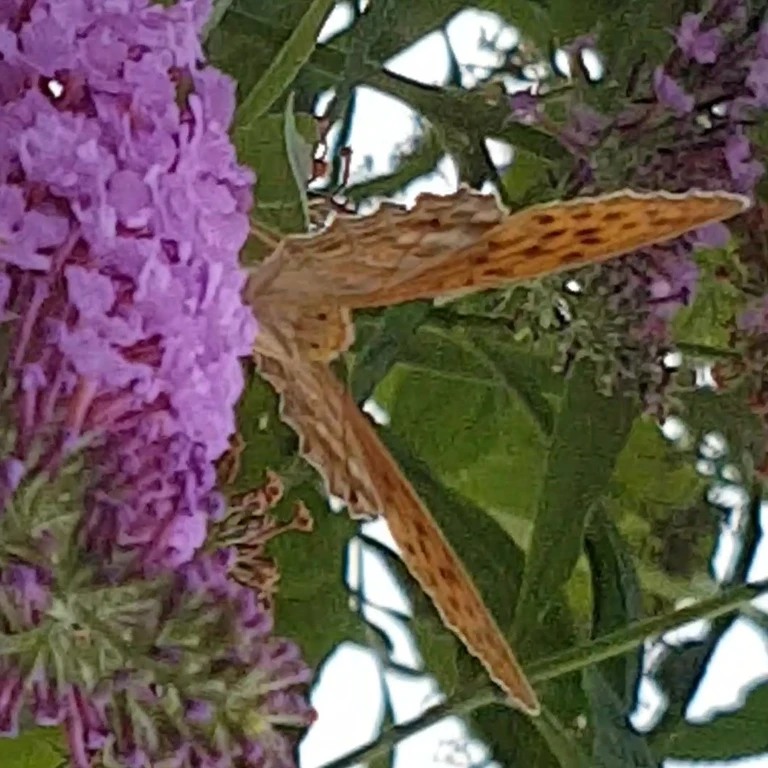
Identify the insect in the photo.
Argynnis paphia
